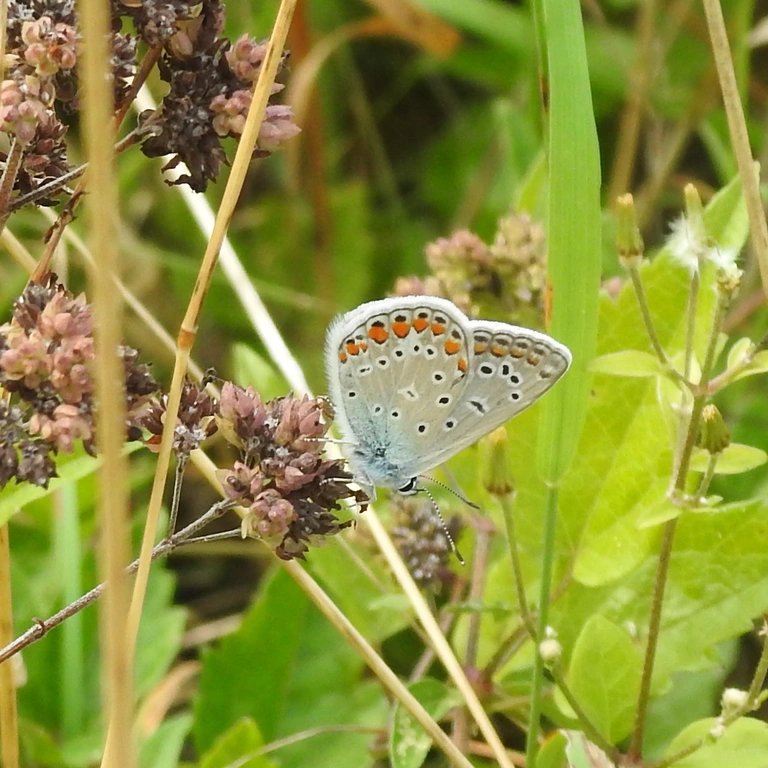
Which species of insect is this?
Polyommatus icarus
